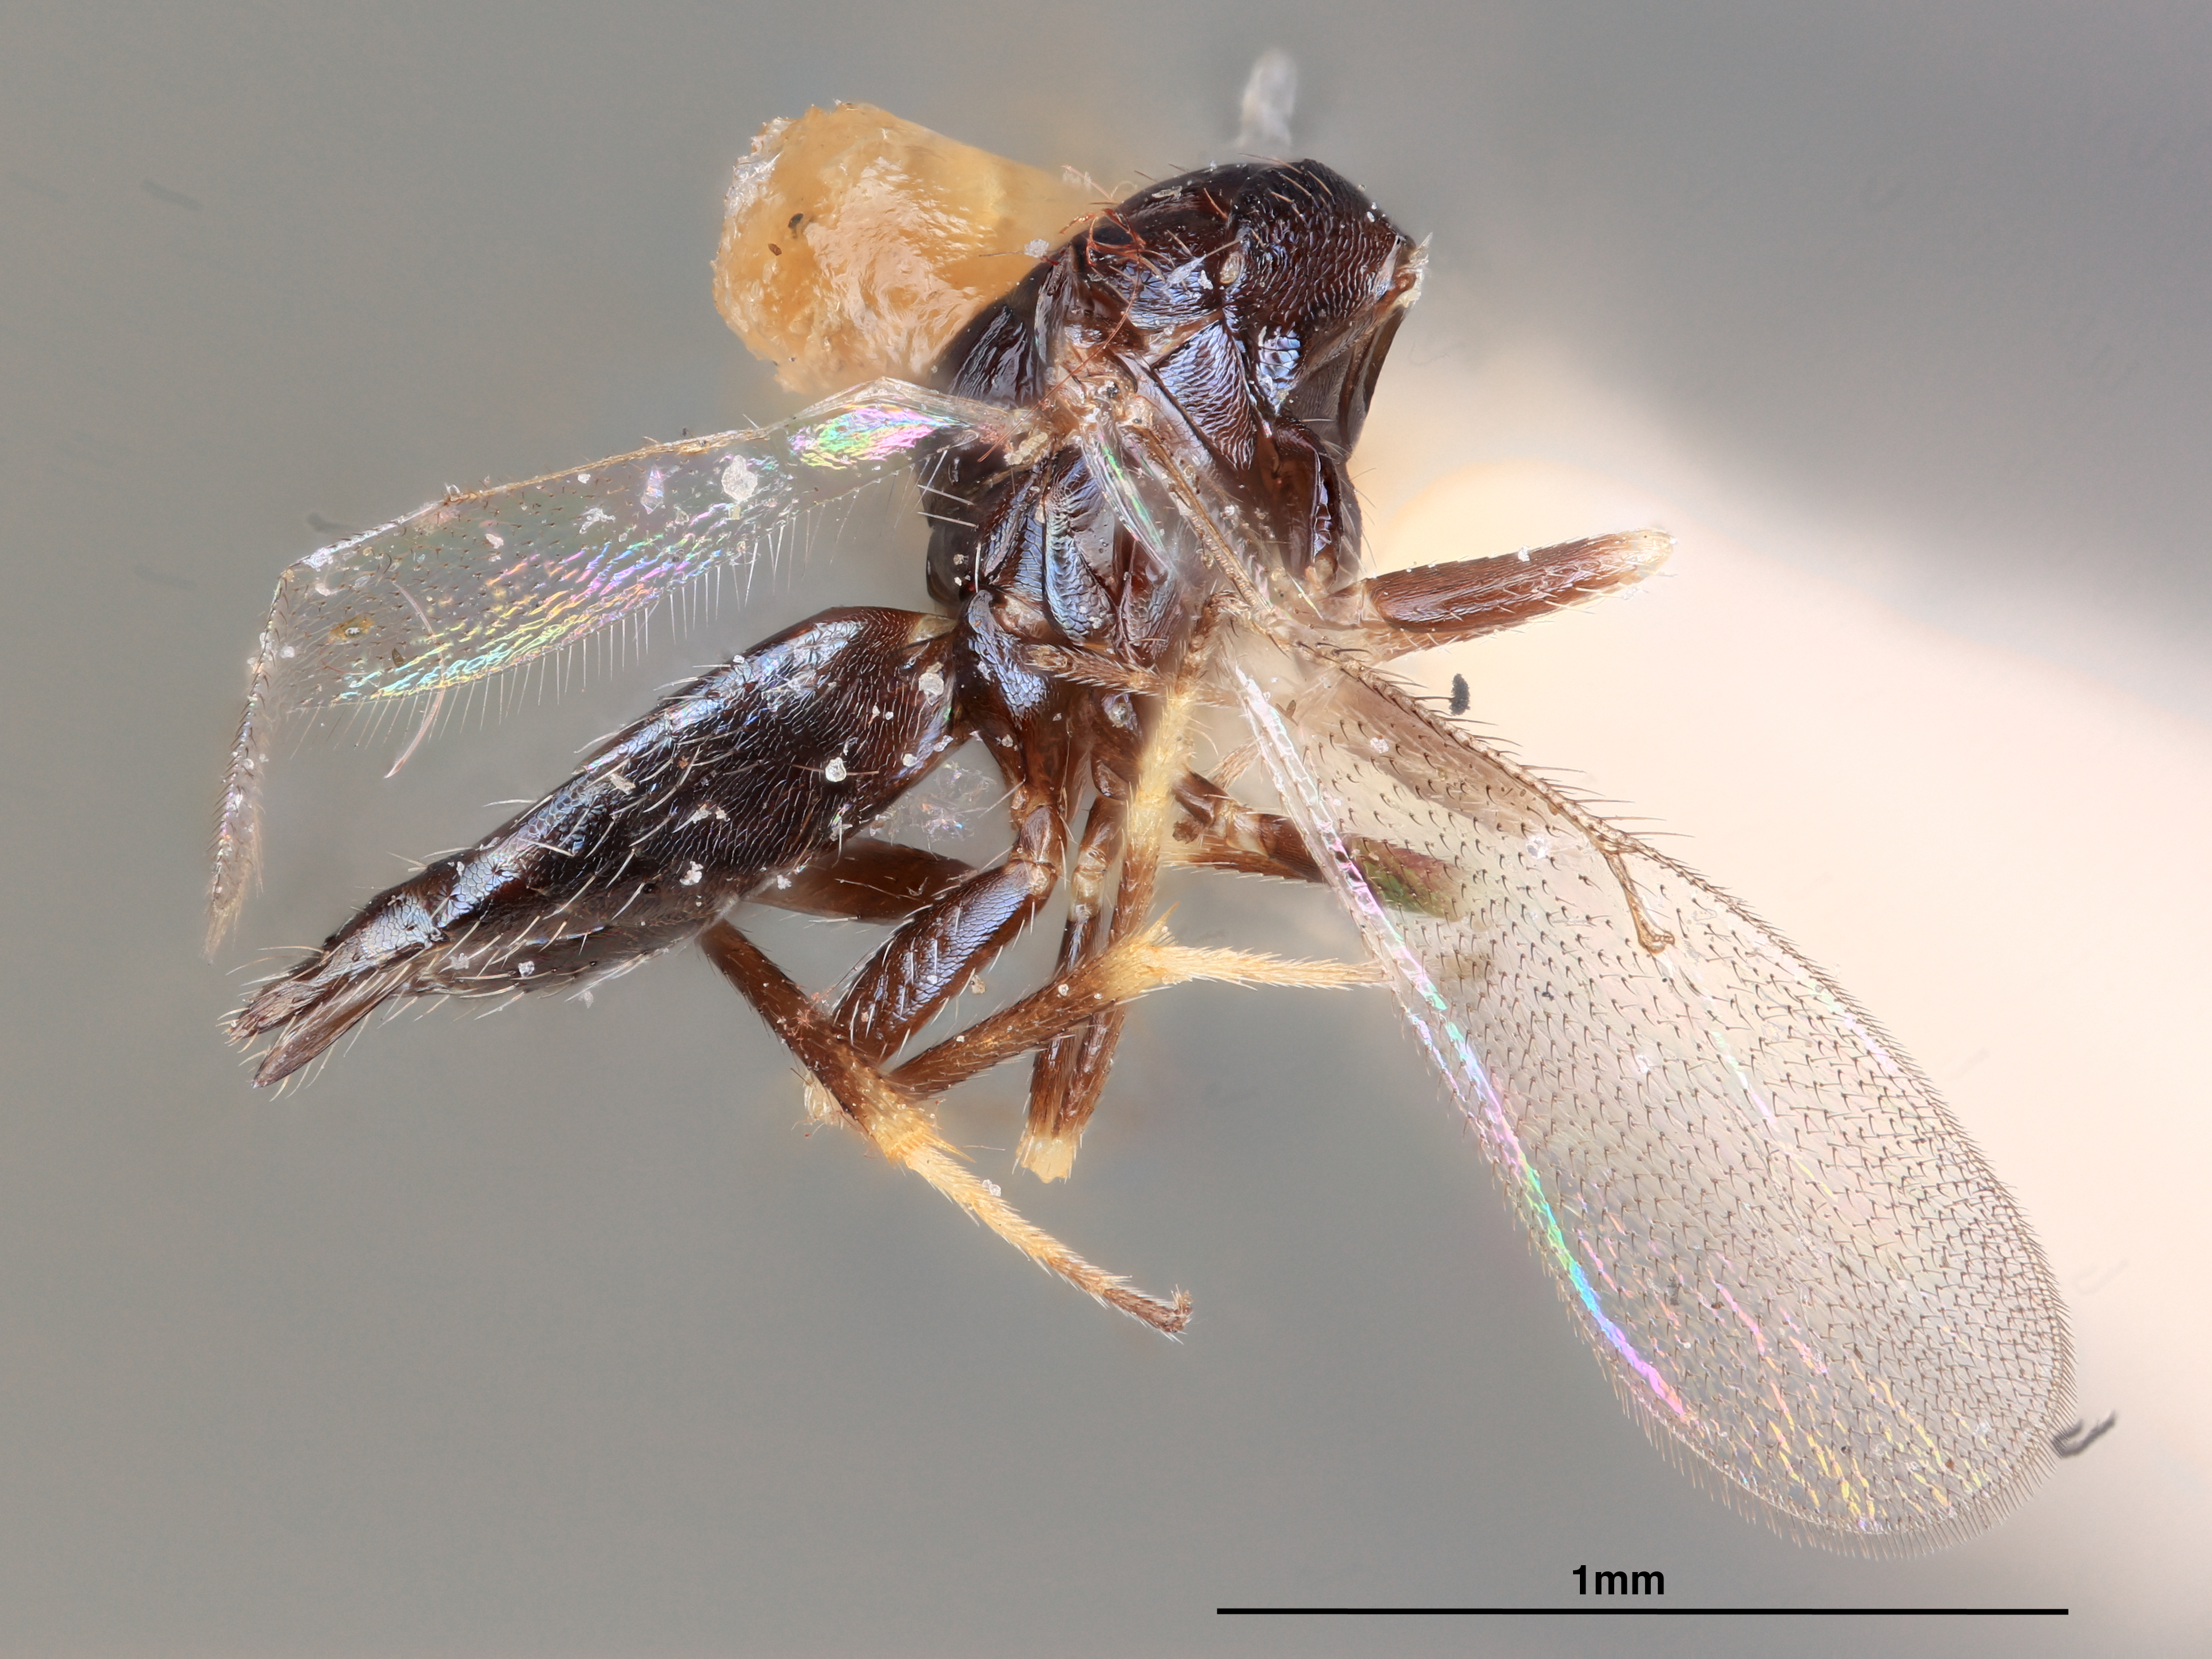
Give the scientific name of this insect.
Tetrastichus hibus
